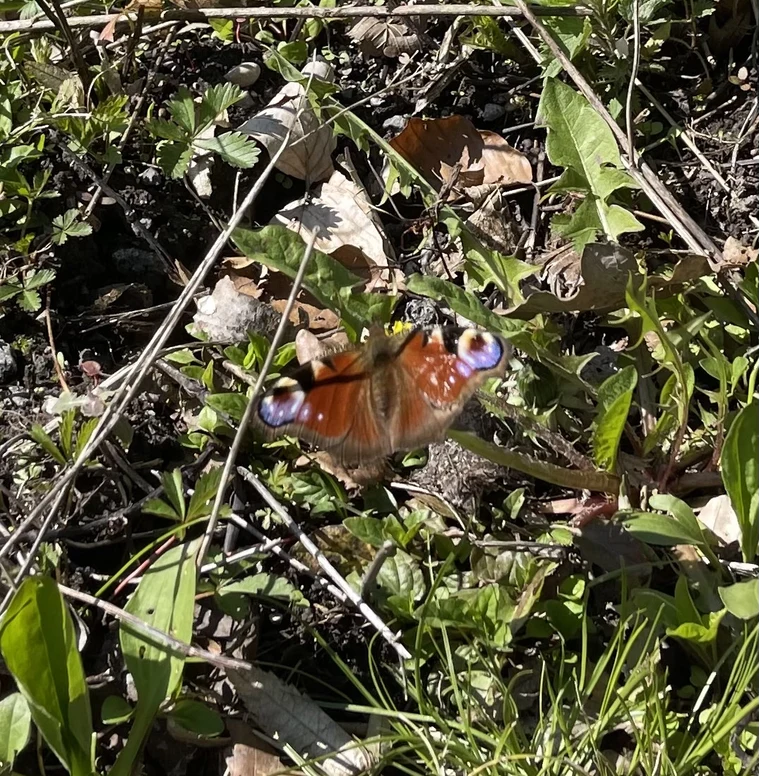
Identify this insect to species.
Aglais io
